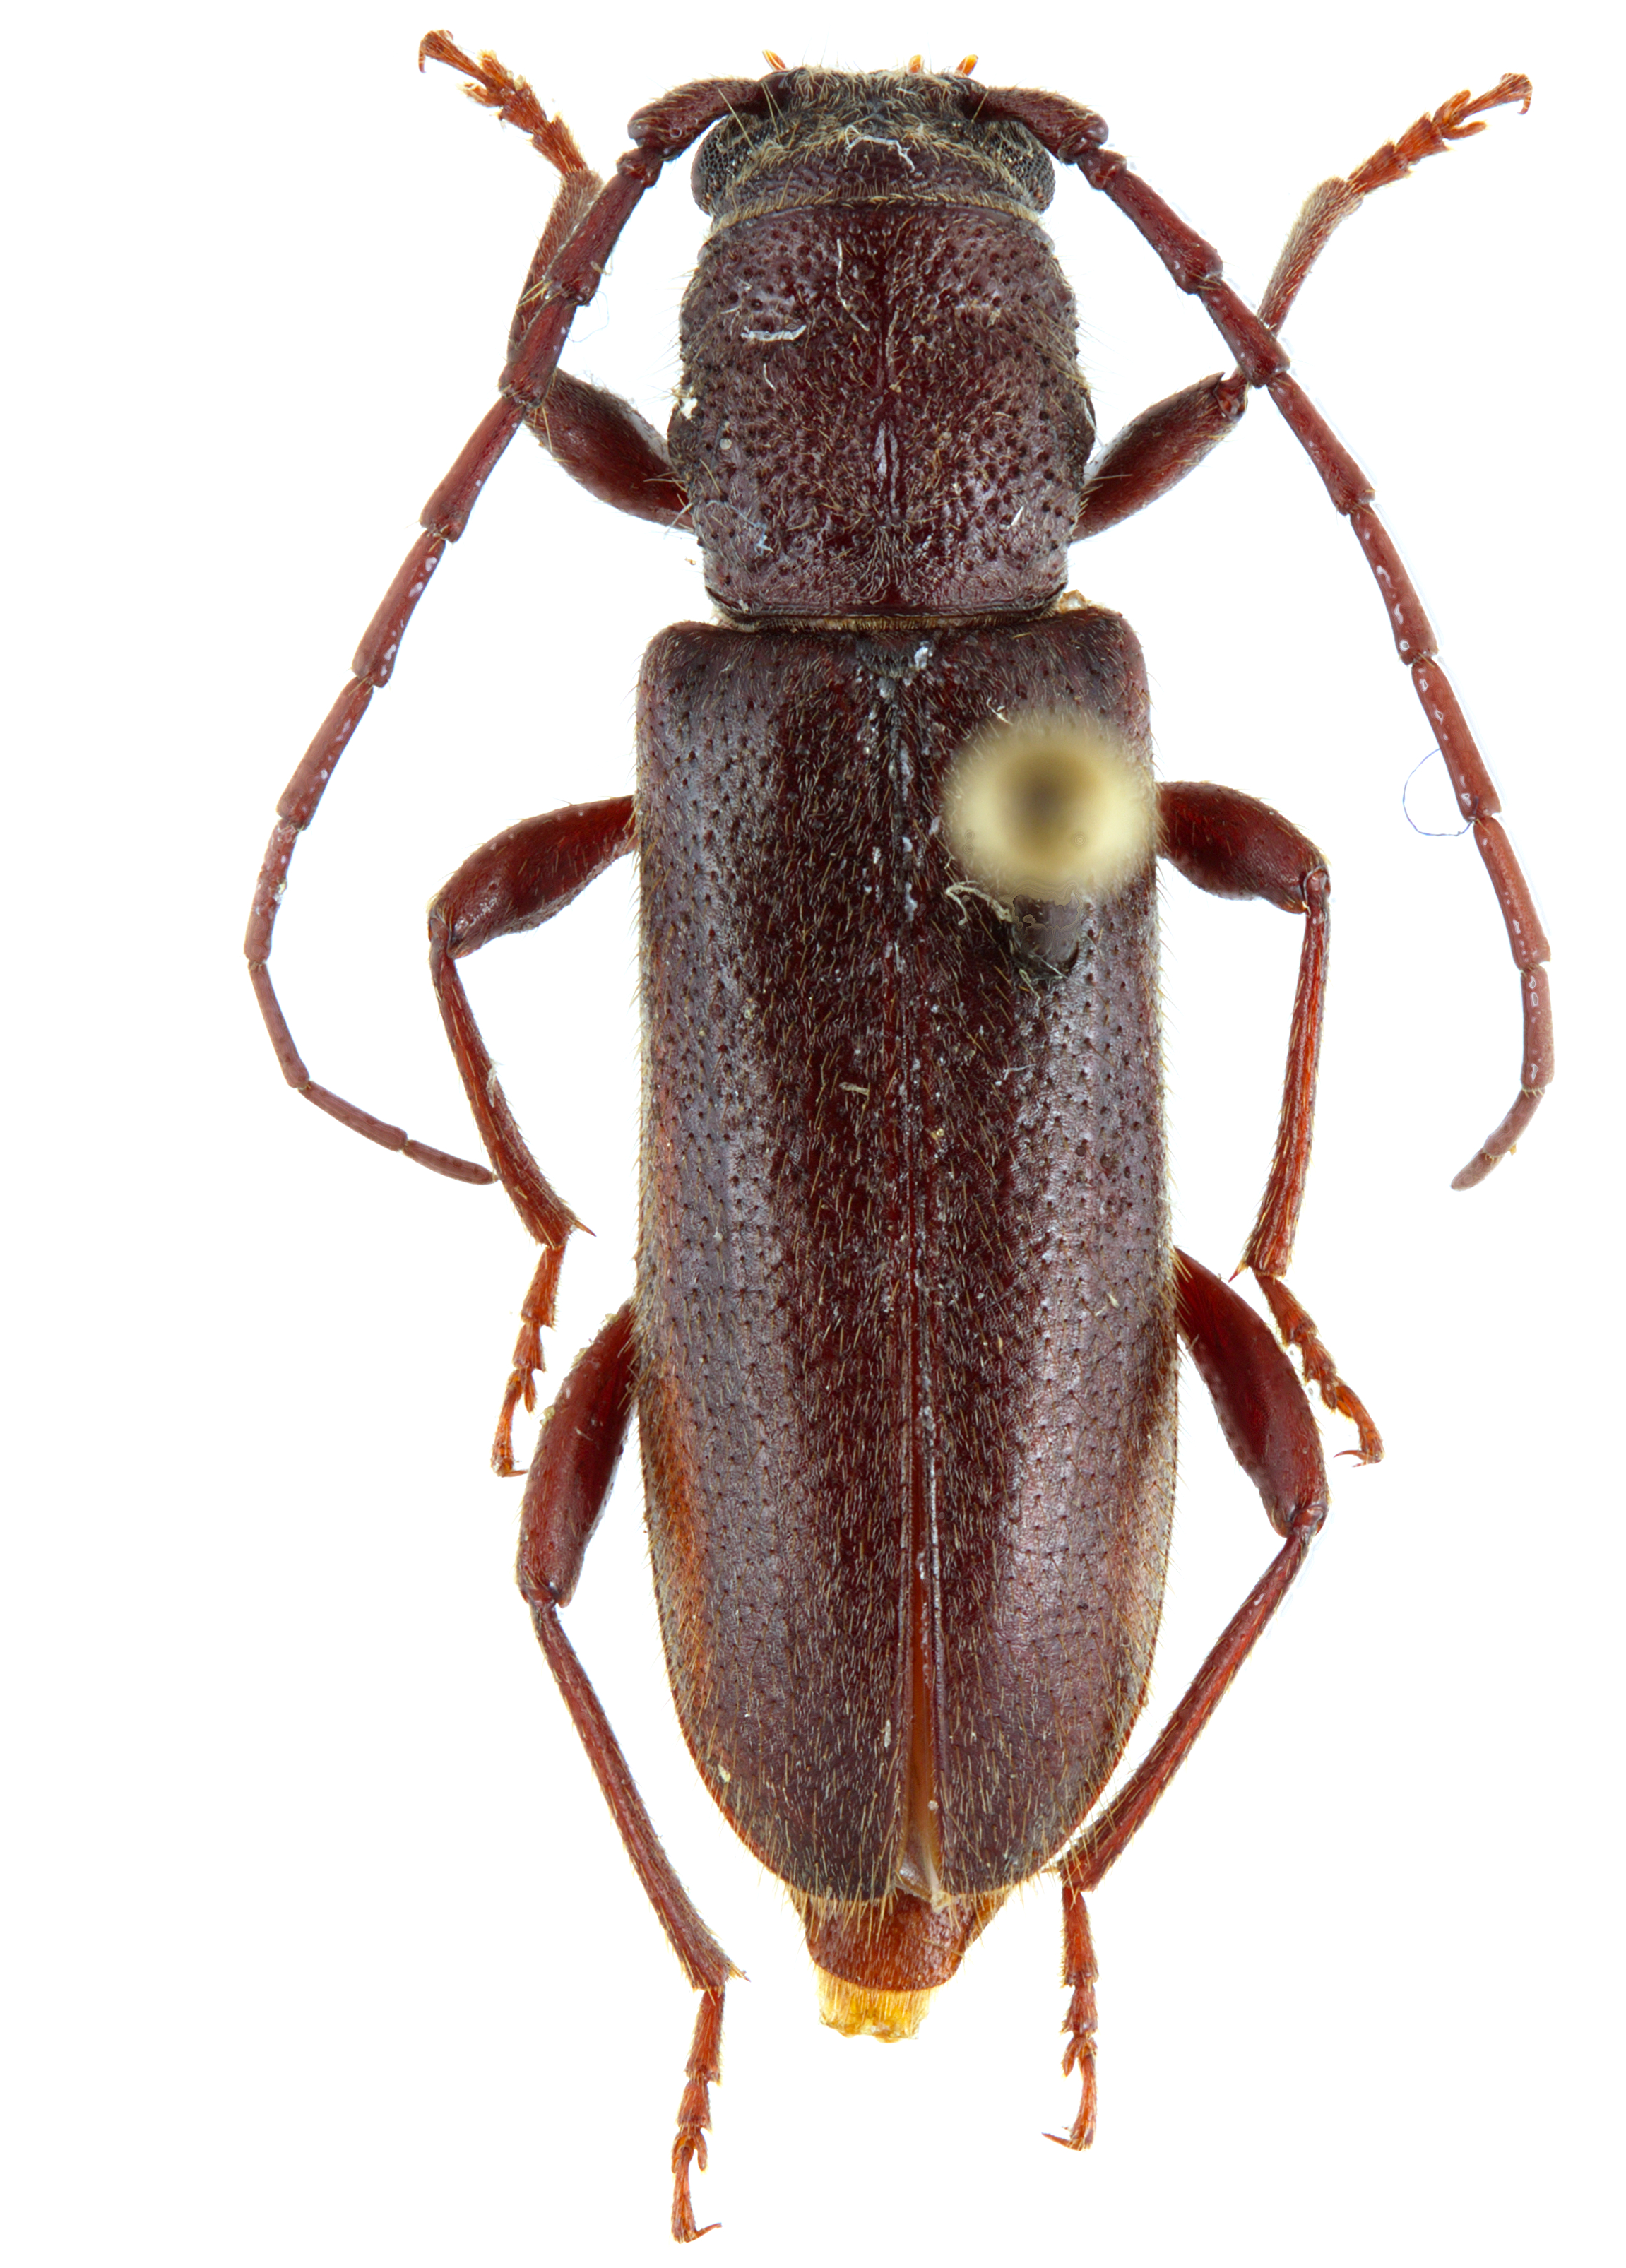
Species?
Cacophrissus pauper
